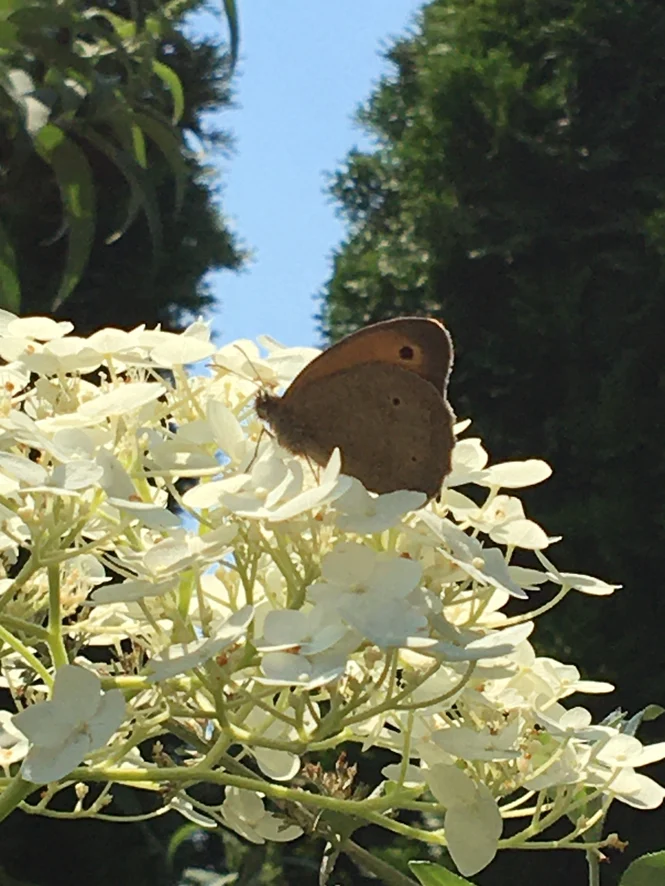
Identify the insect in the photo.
Maniola jurtina
